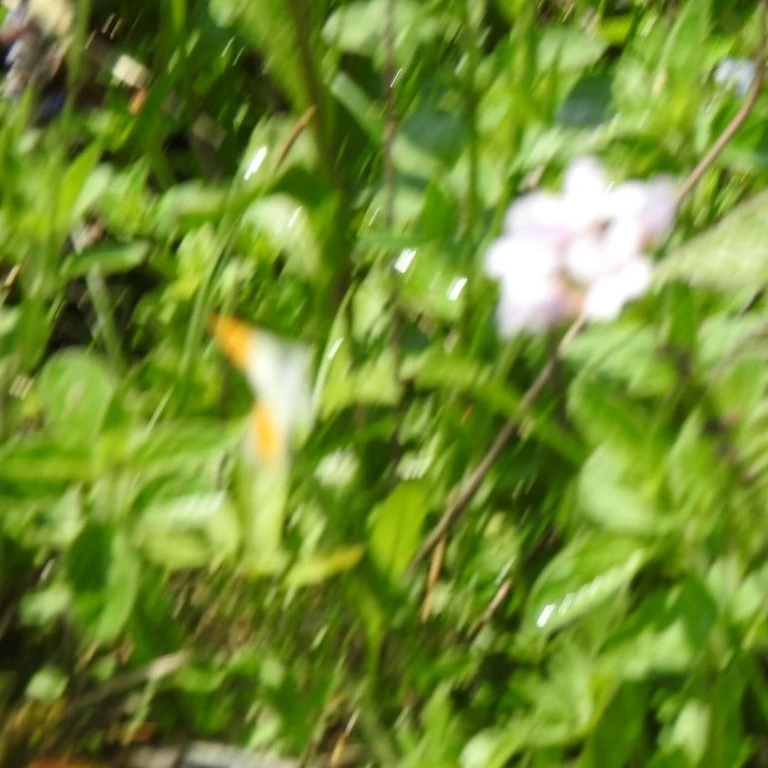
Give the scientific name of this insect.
Anthocharis cardamines
